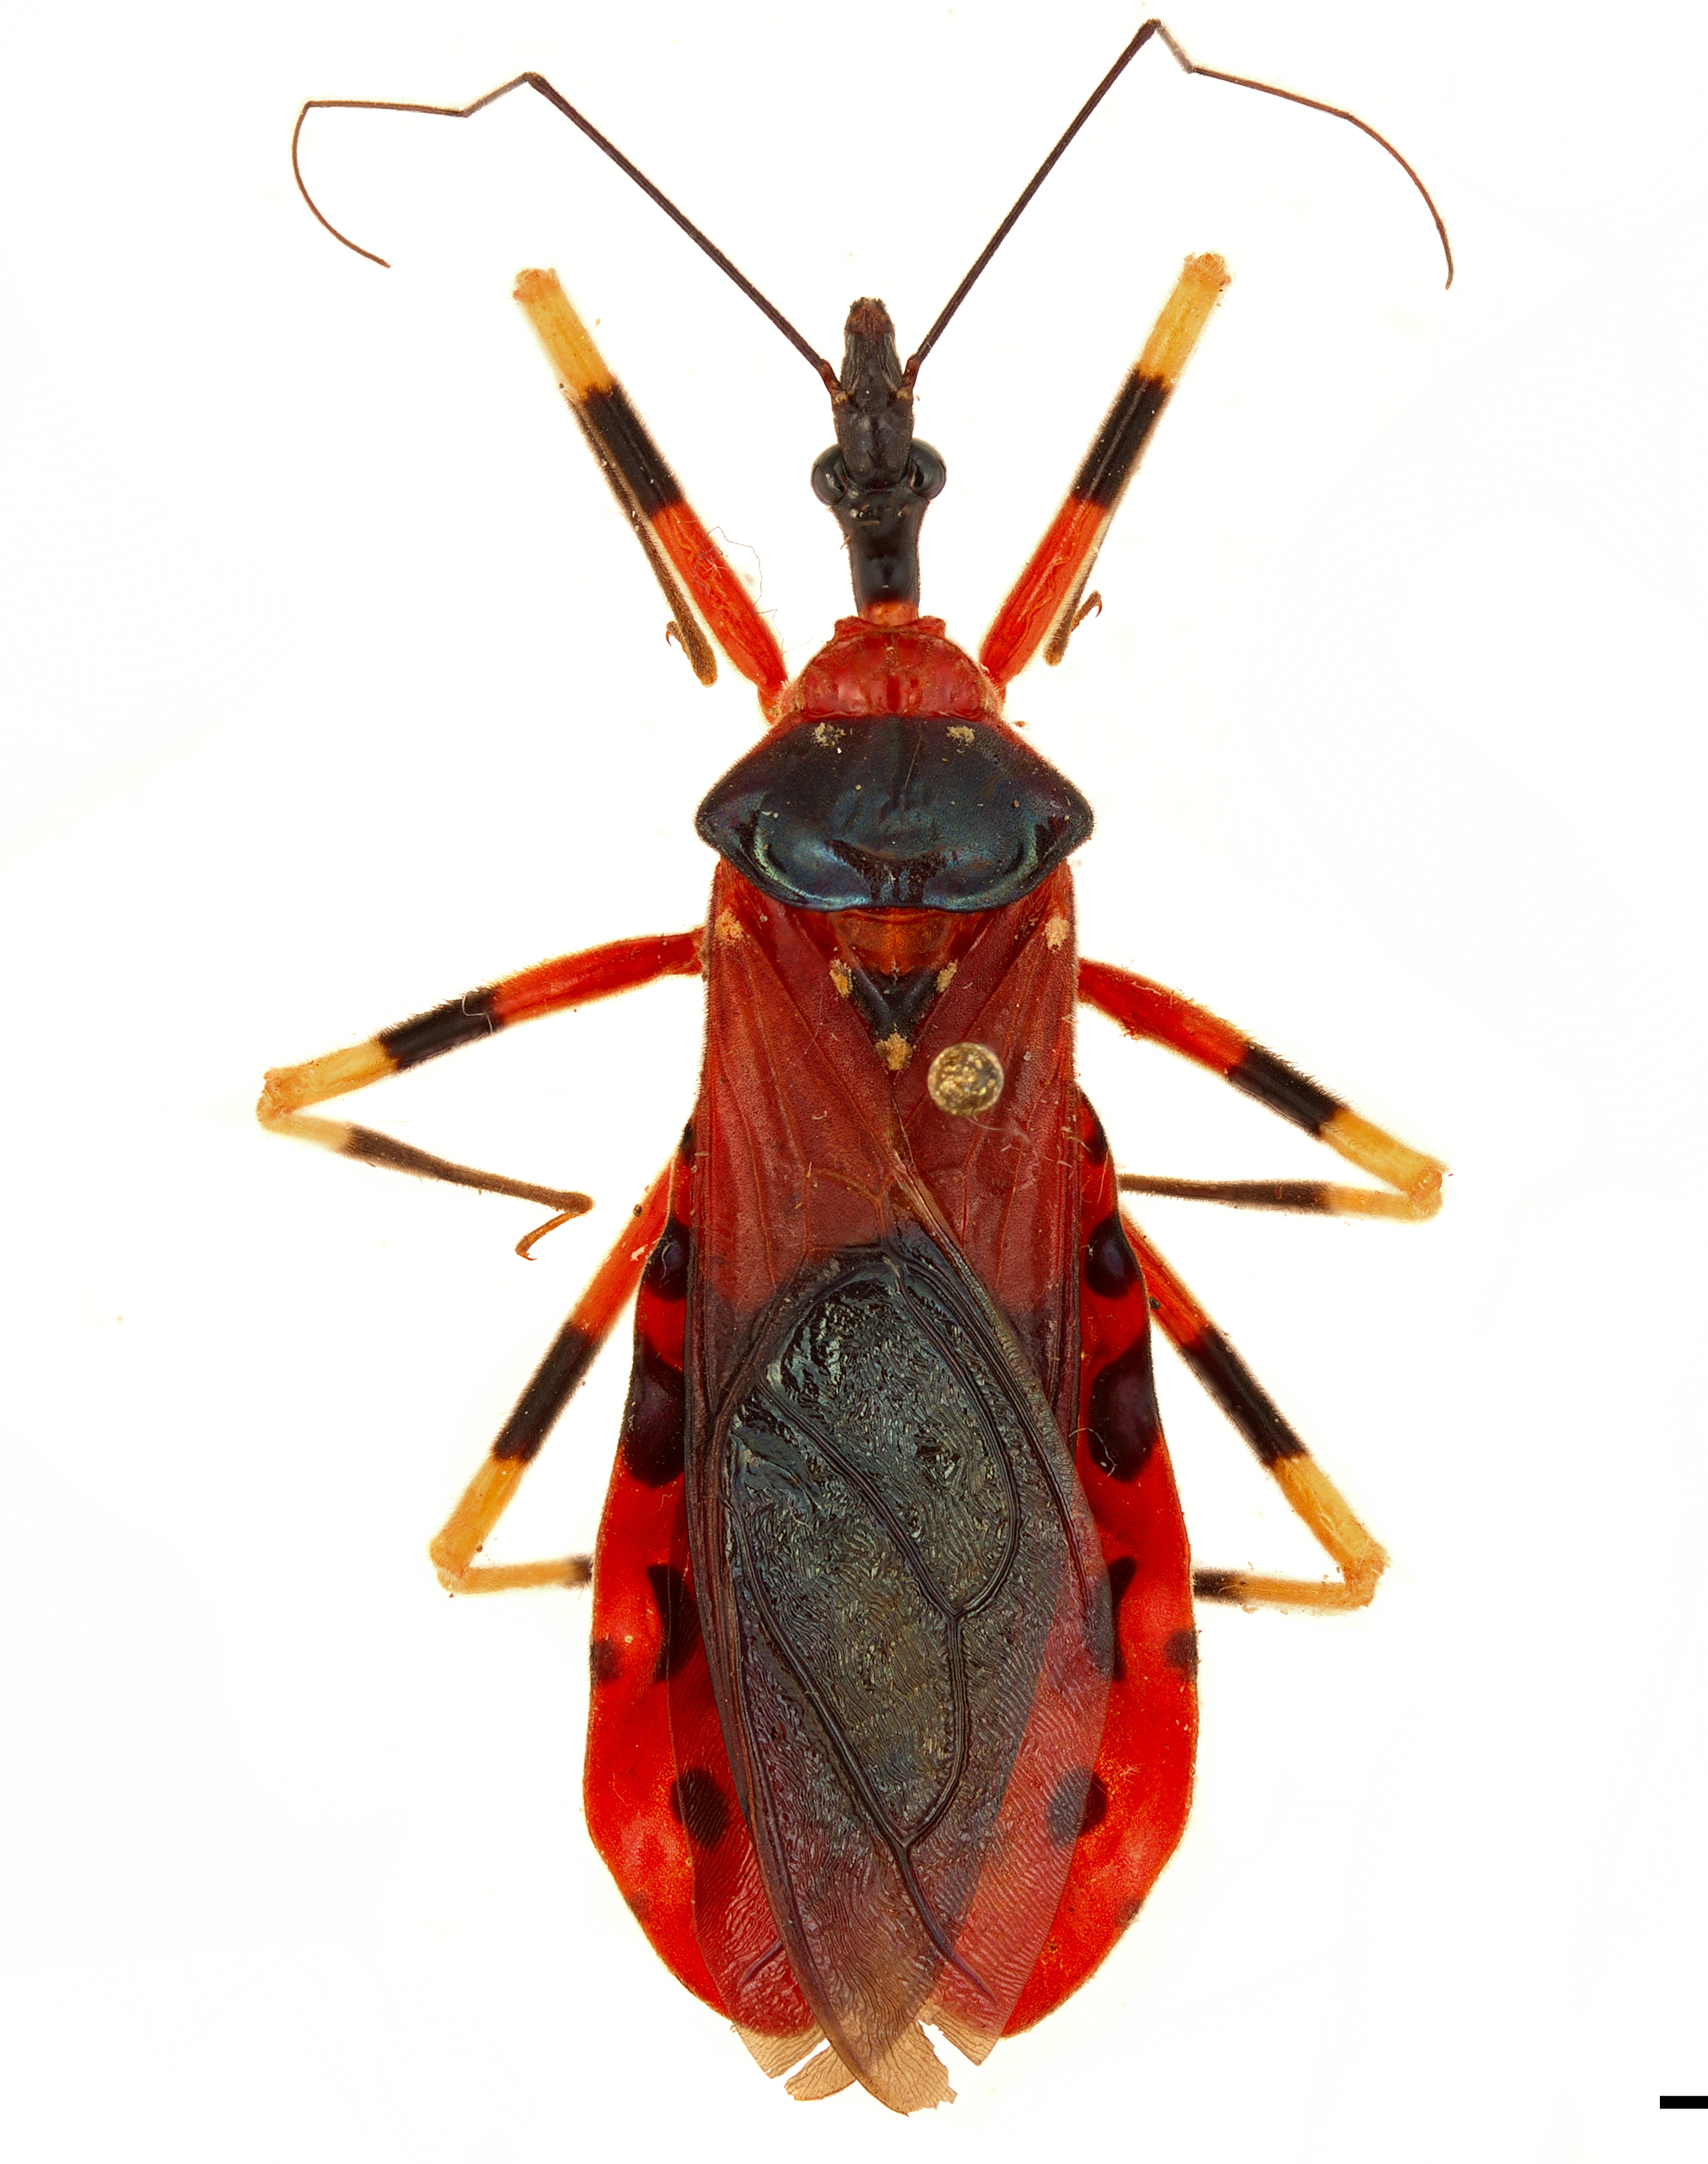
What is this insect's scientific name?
Eulyes fasciata
